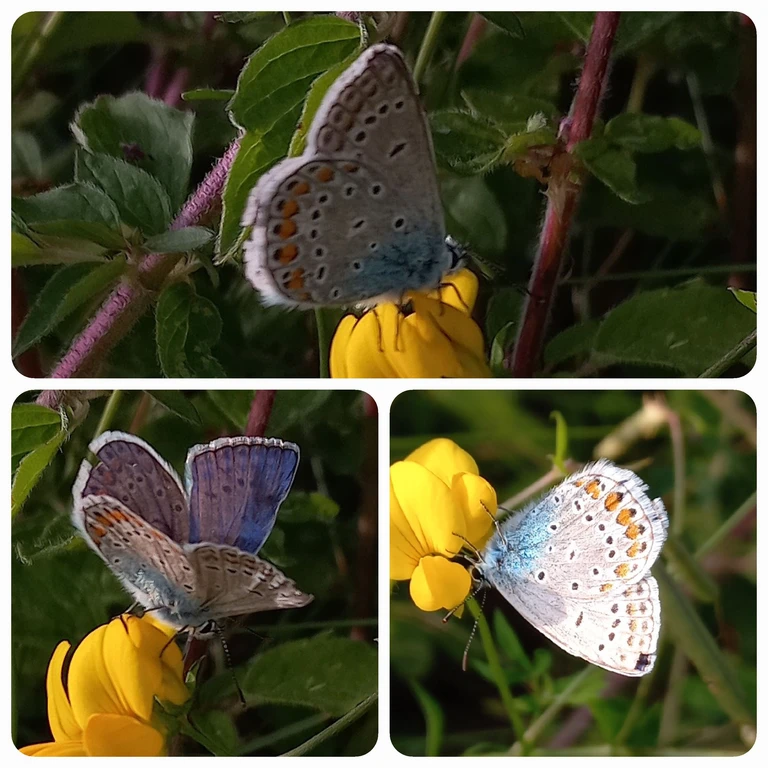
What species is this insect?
Polyommatus icarus
